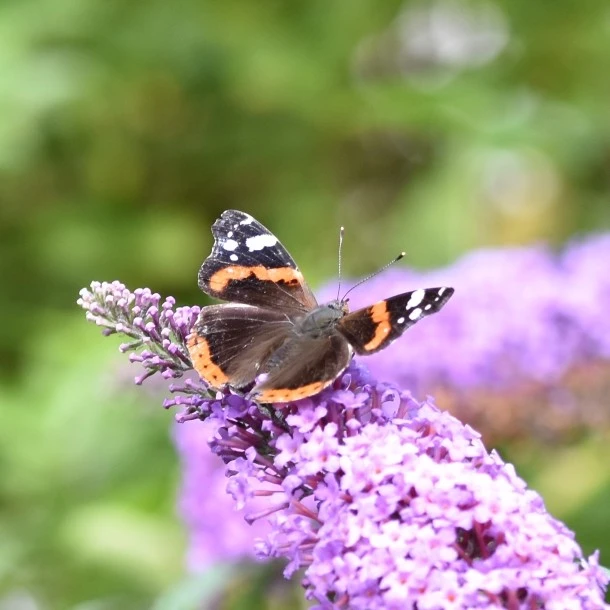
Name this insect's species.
Vanessa atalanta
